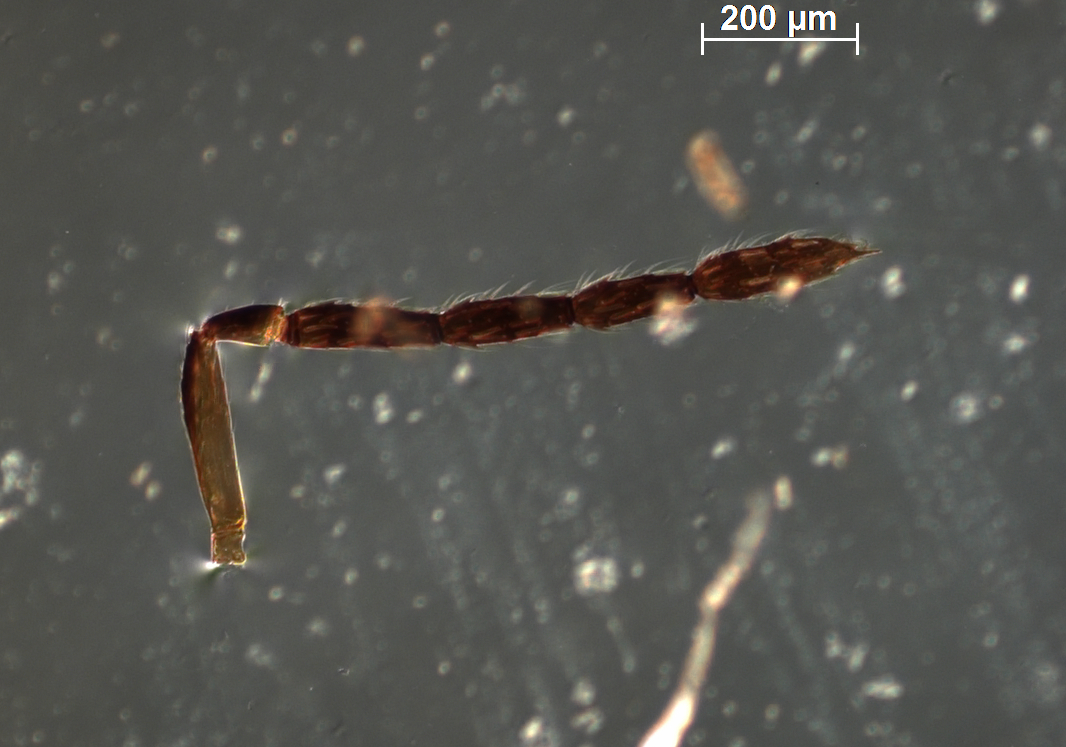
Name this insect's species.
Tetrastichus bicolor
